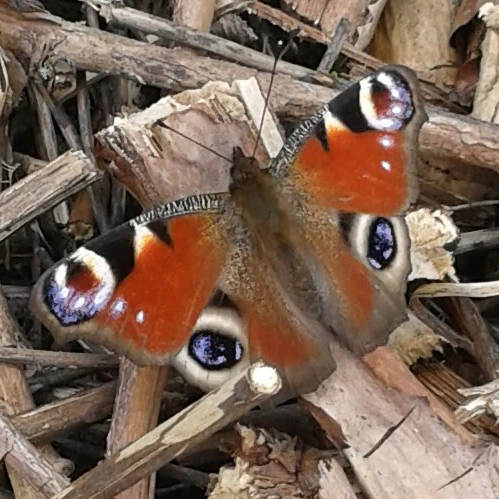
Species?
Aglais io
